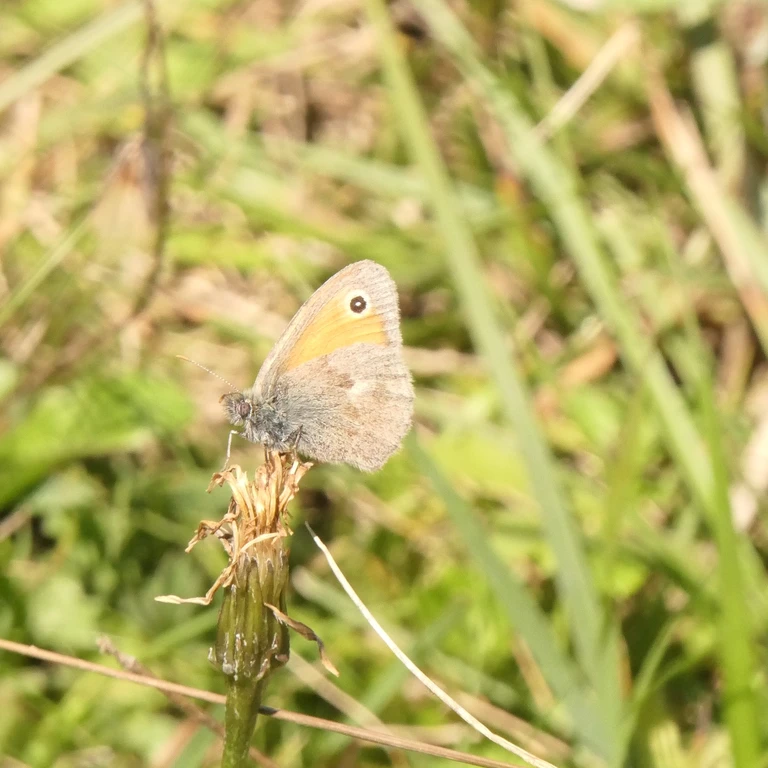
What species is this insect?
Coenonympha pamphilus
